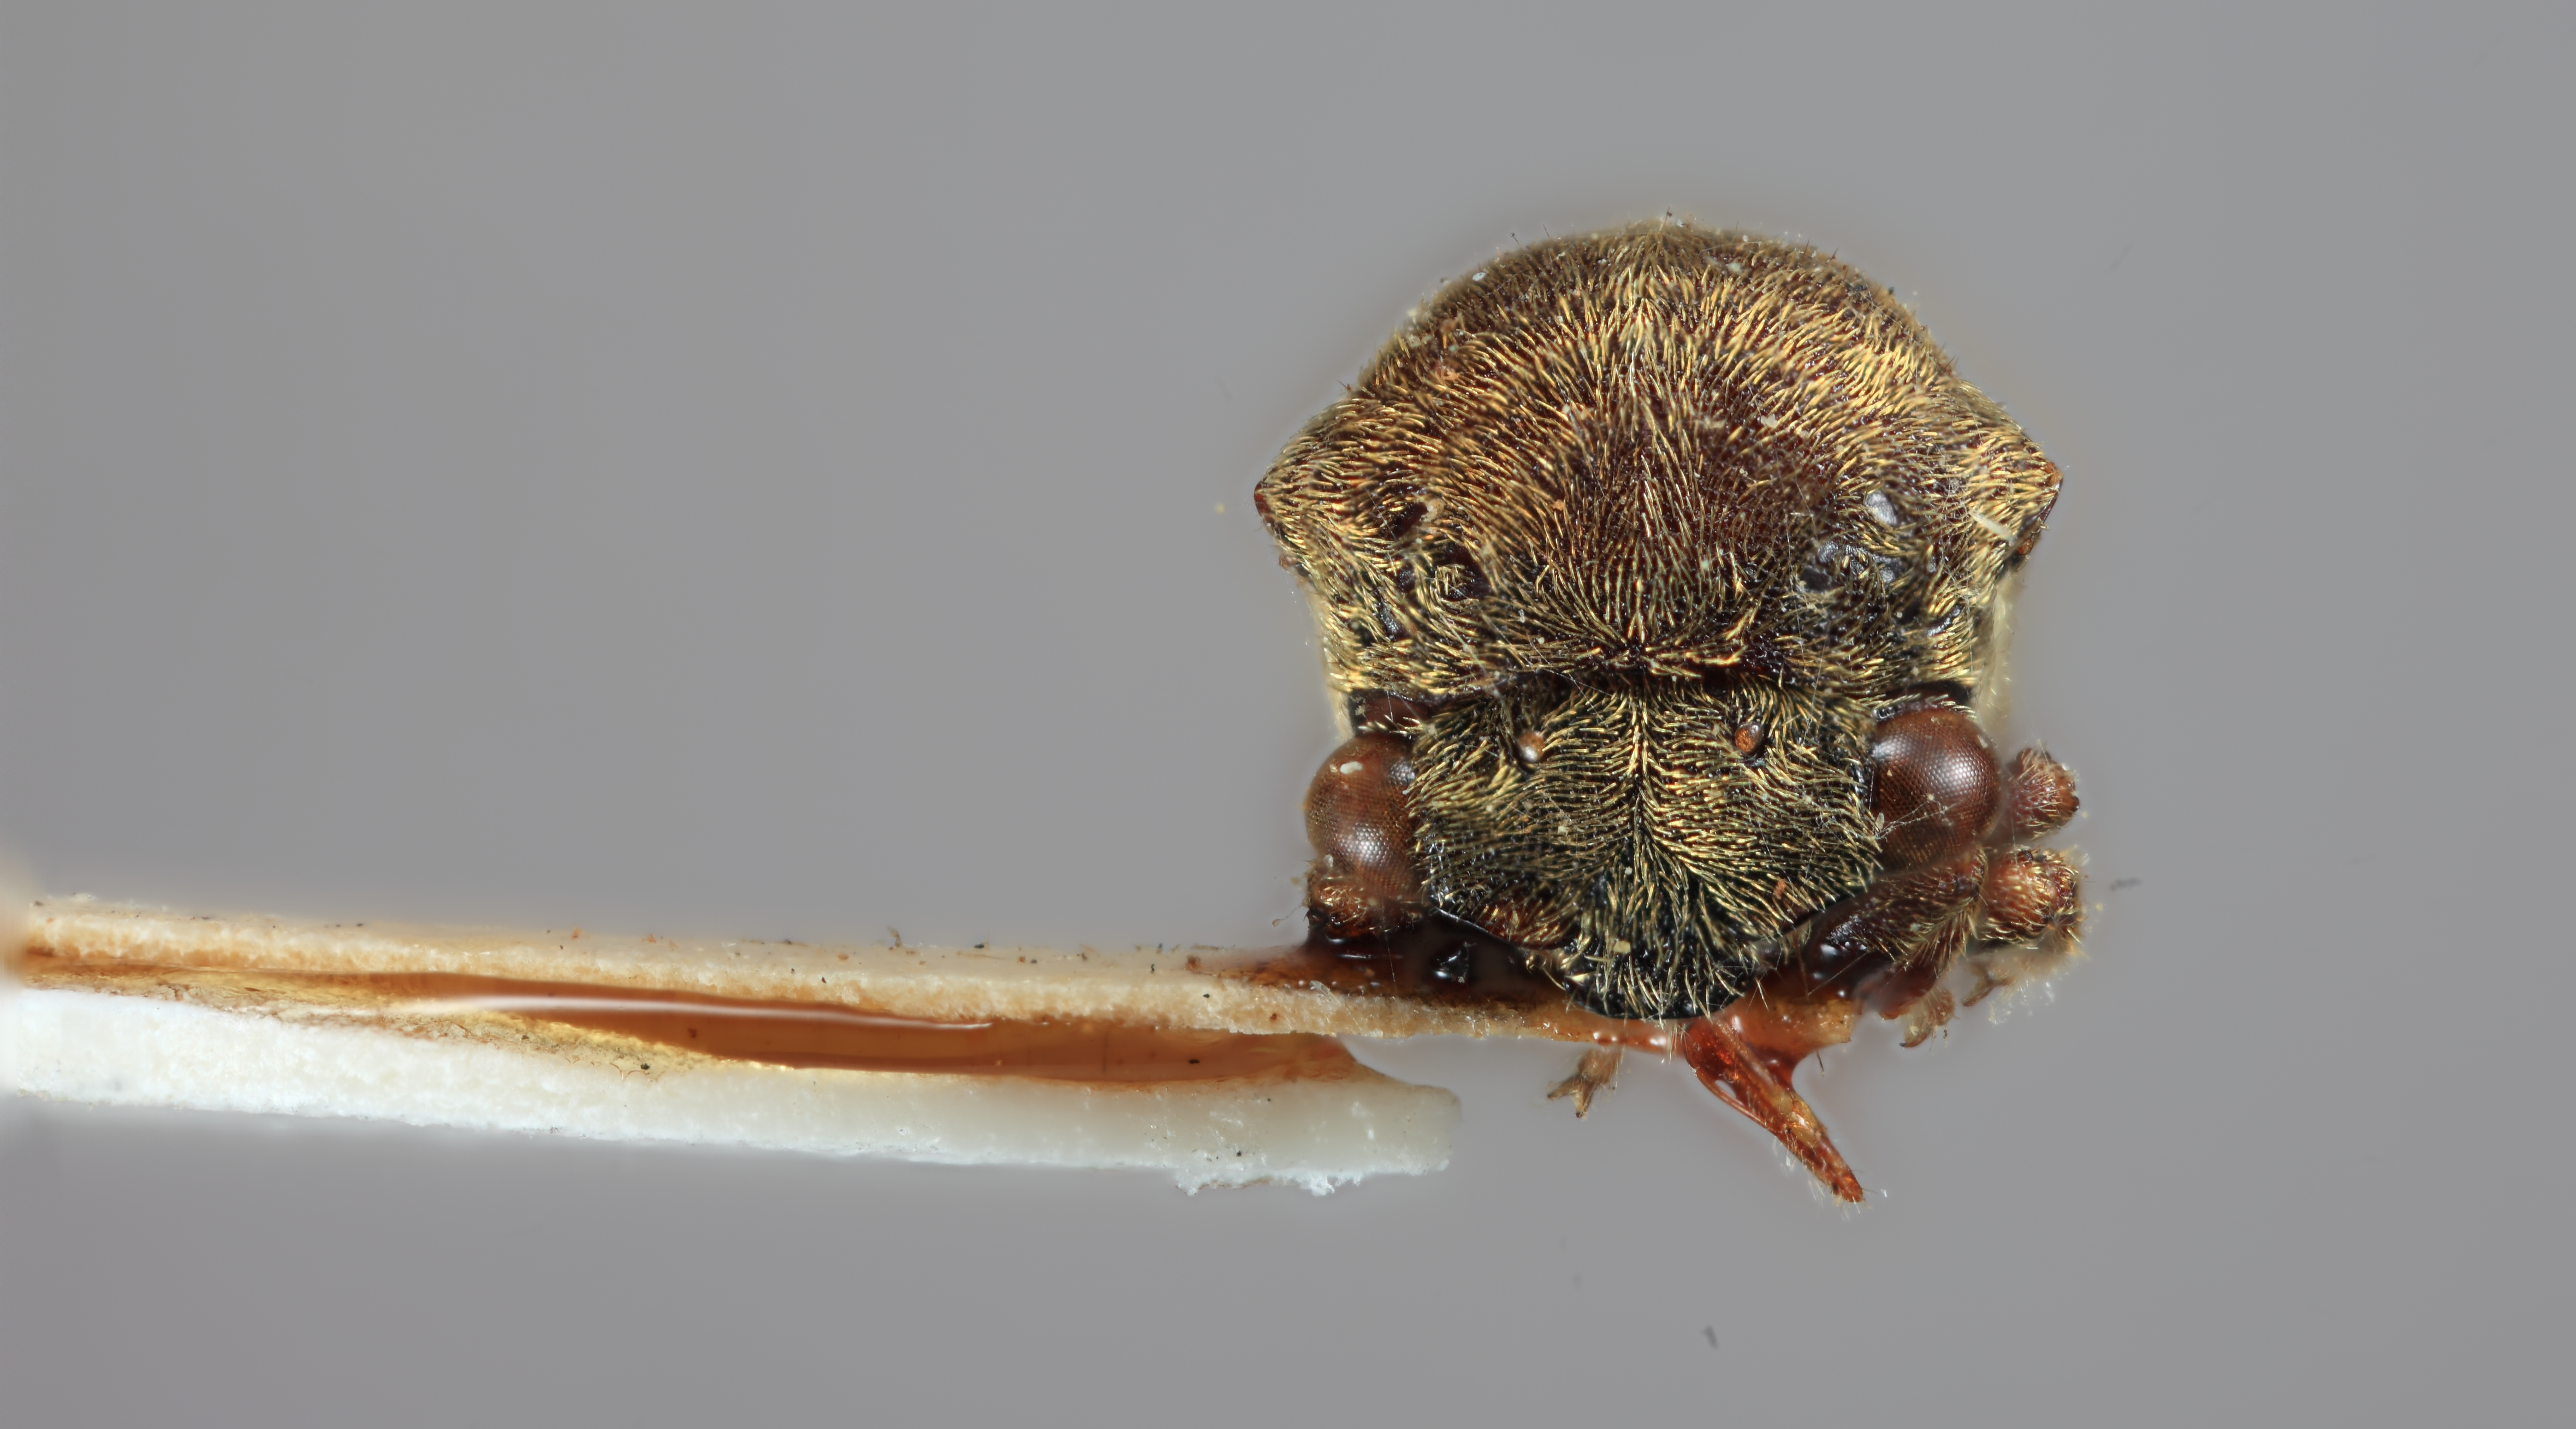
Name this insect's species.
Gargara sordida
